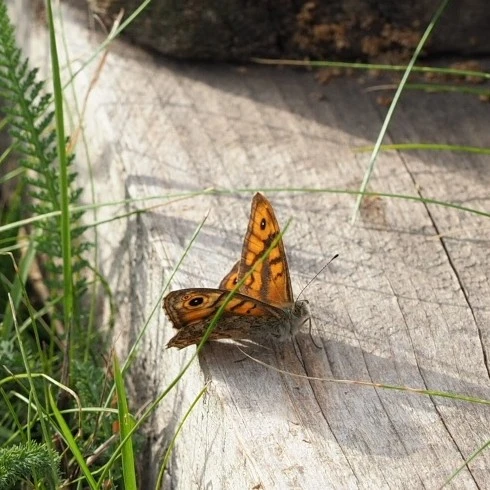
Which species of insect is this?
Lasiommata megera (also Pararge megera)
